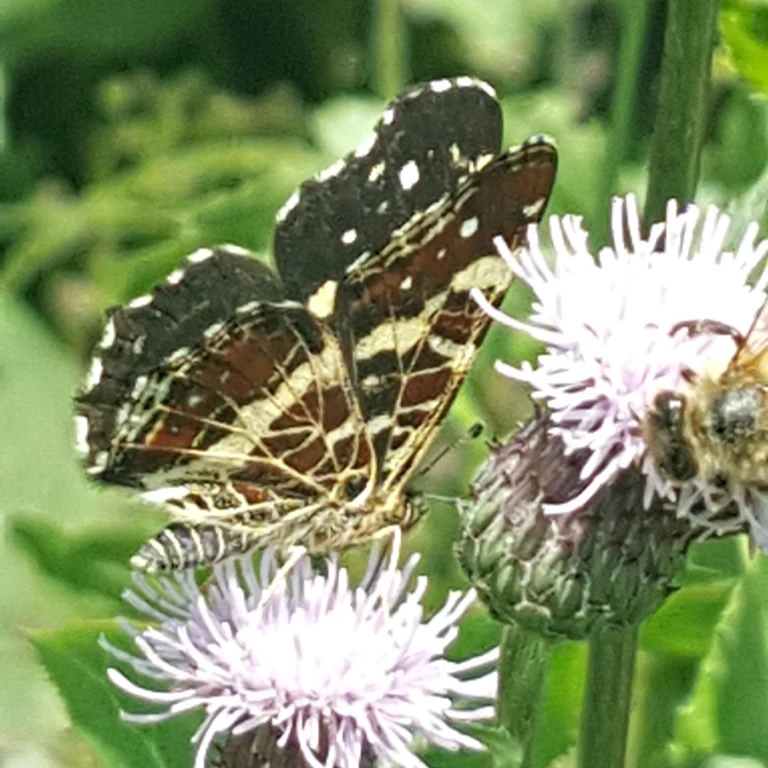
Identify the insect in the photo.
Araschnia levana
